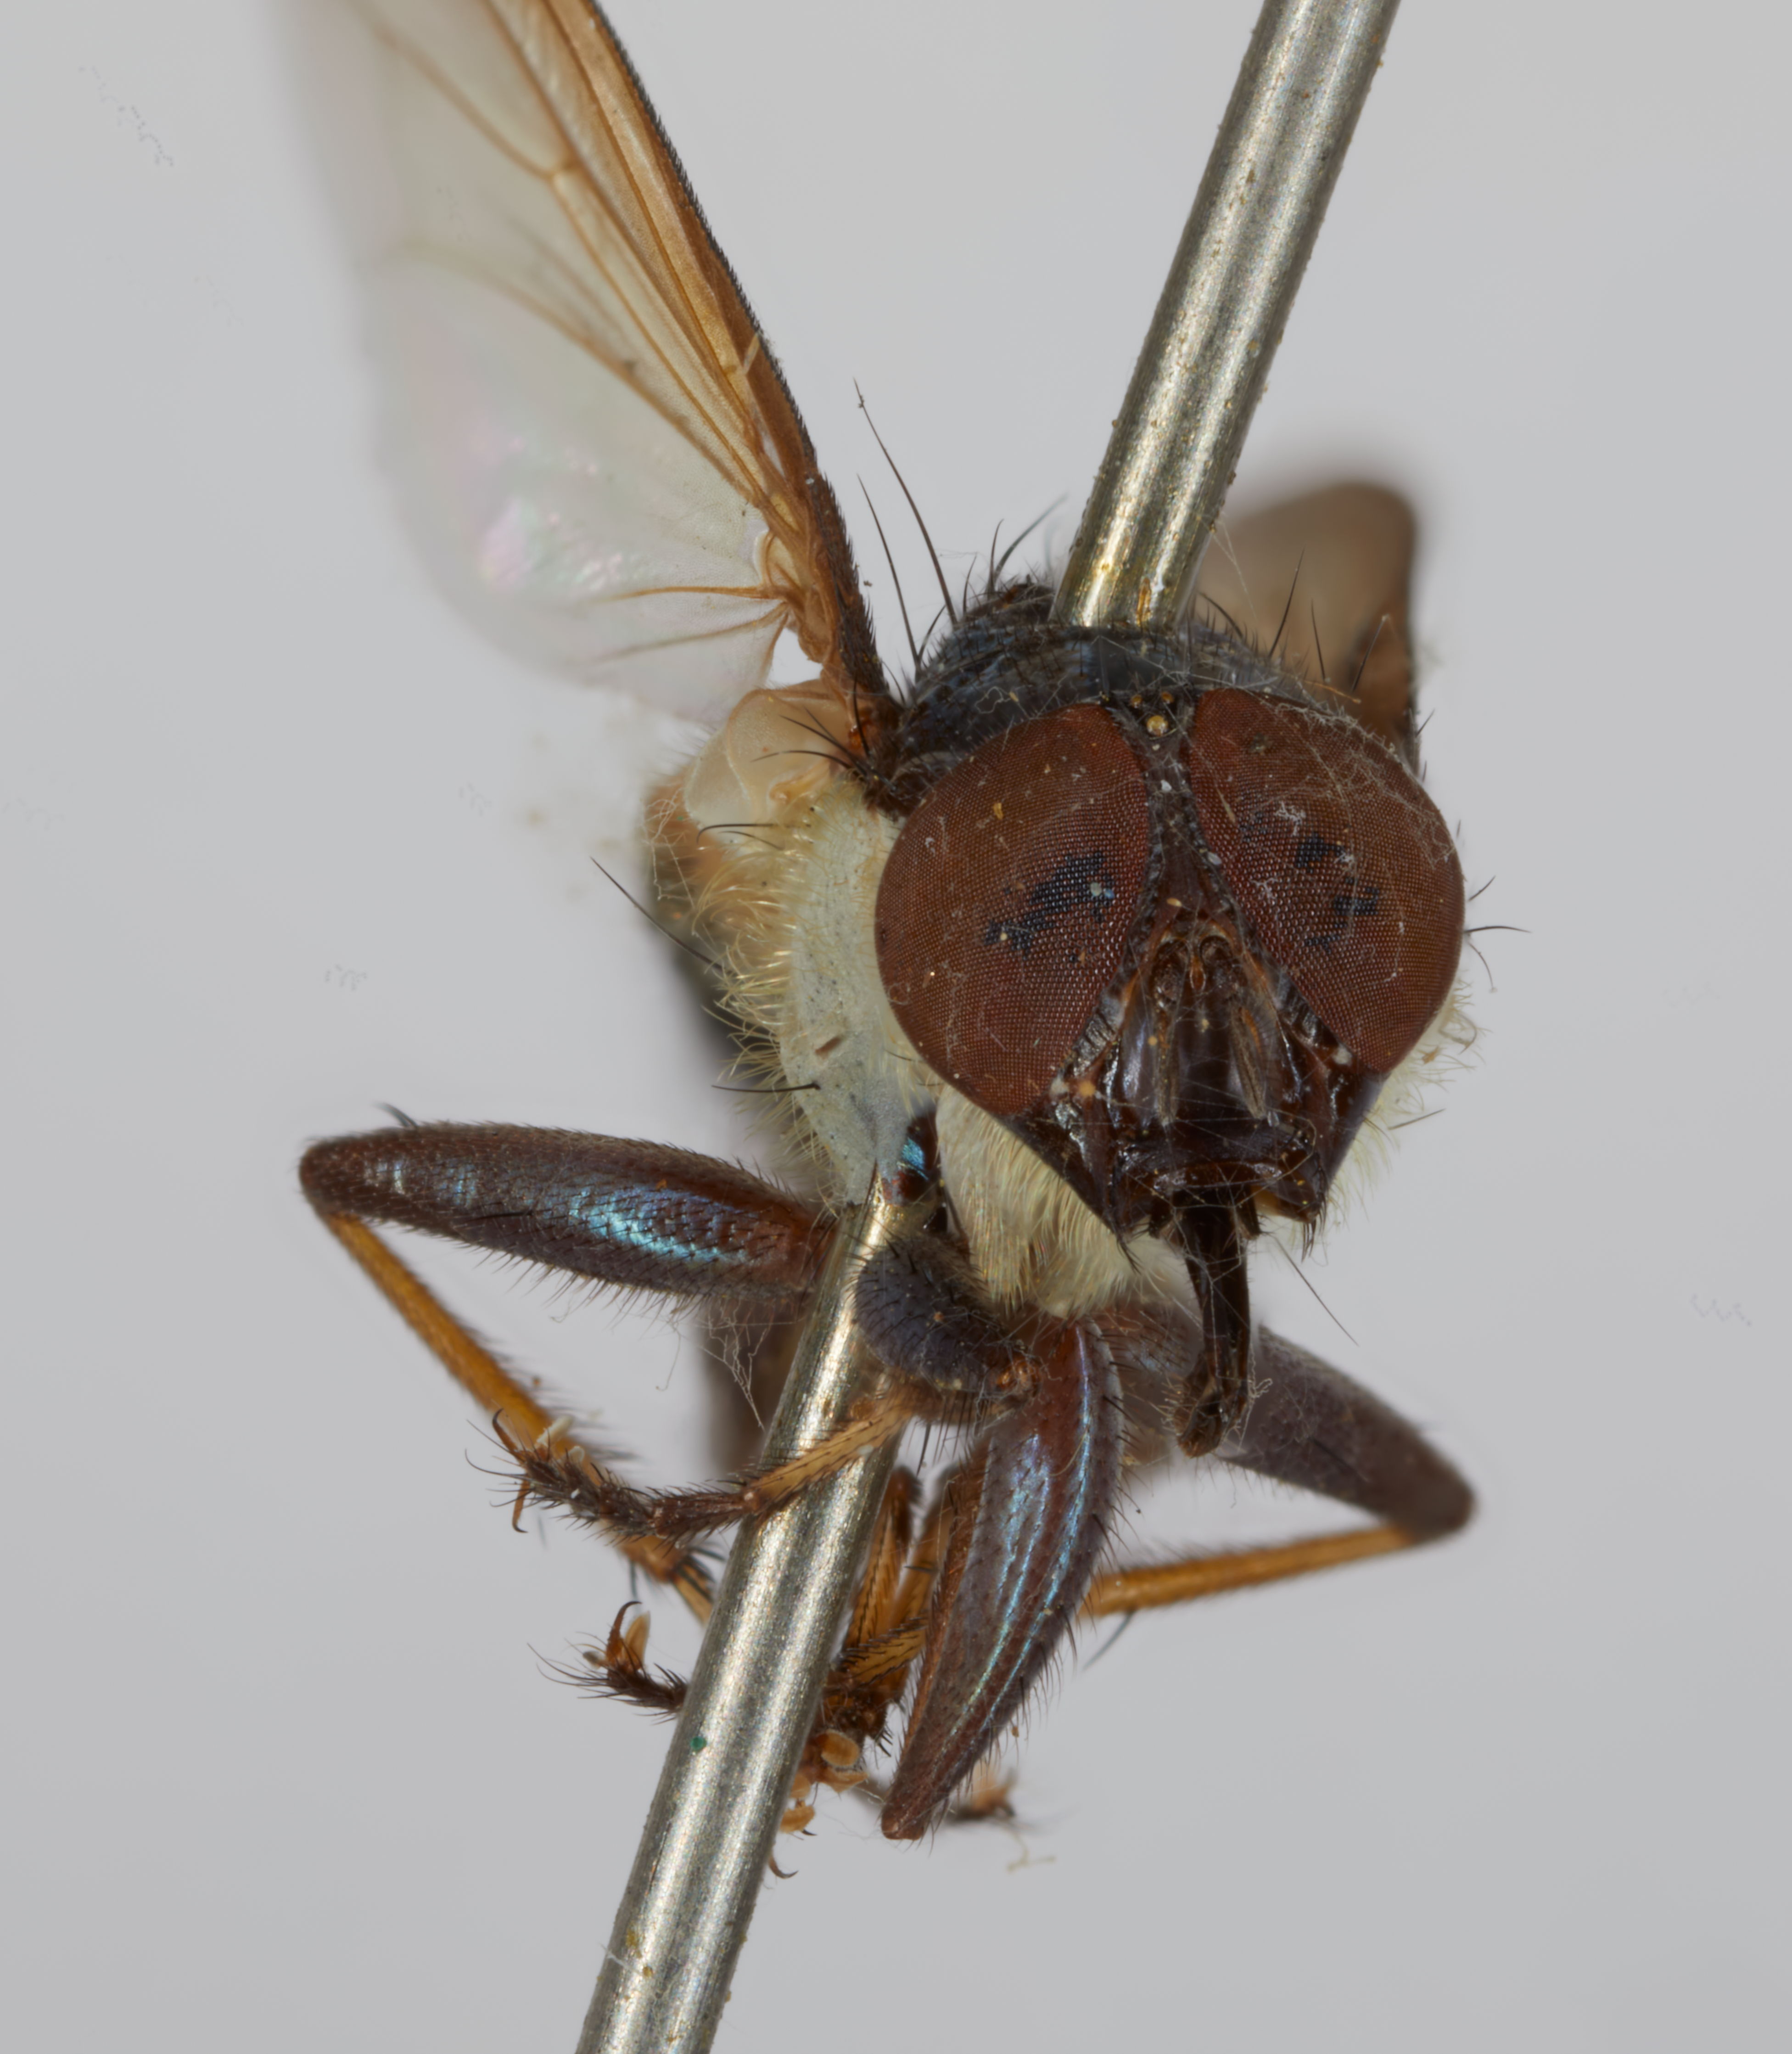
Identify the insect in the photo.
Idiella pilitibia (also Idiella euidielloides)
